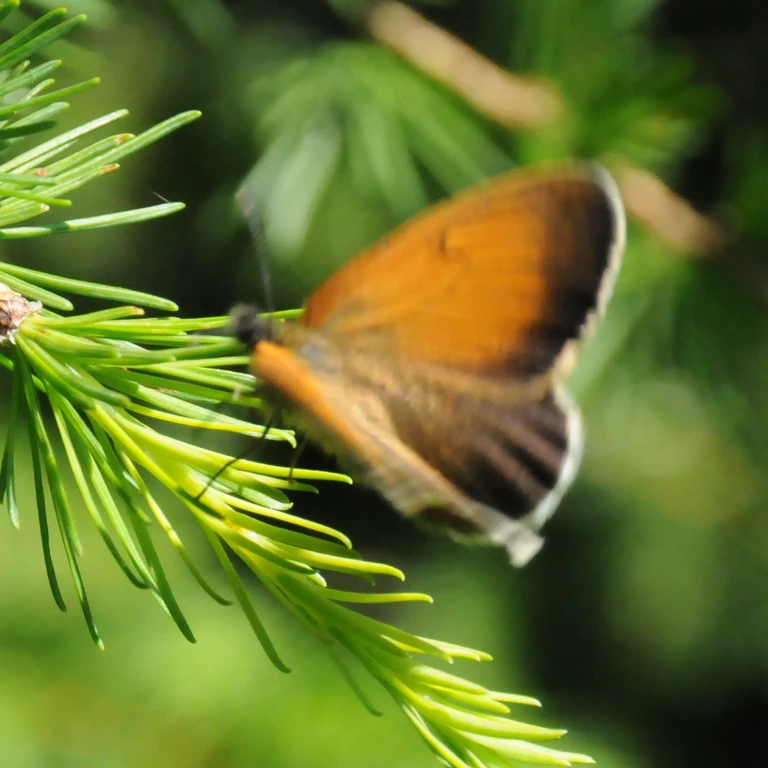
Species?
Coenonympha arcania
